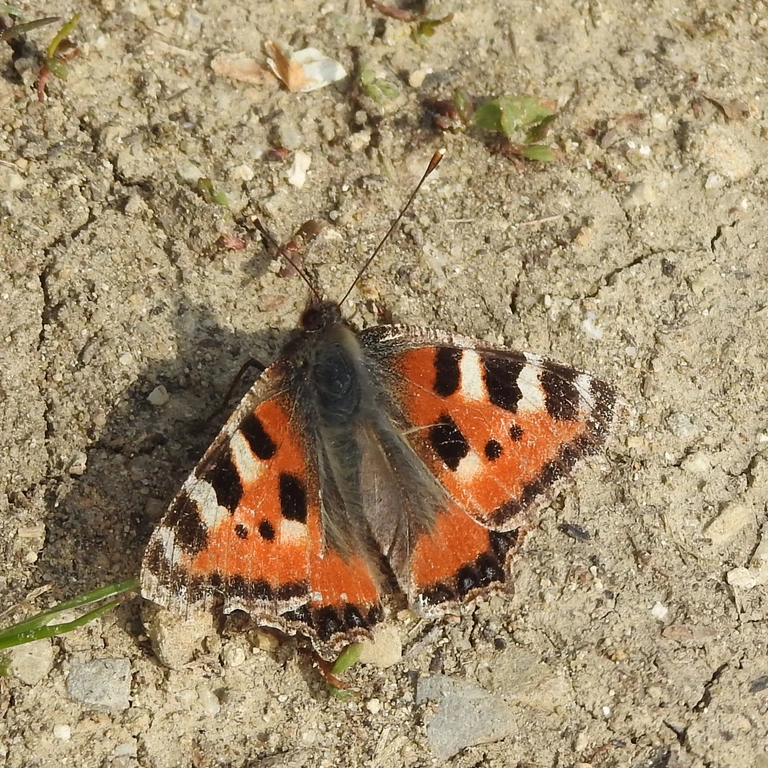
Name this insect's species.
Aglais urticae
